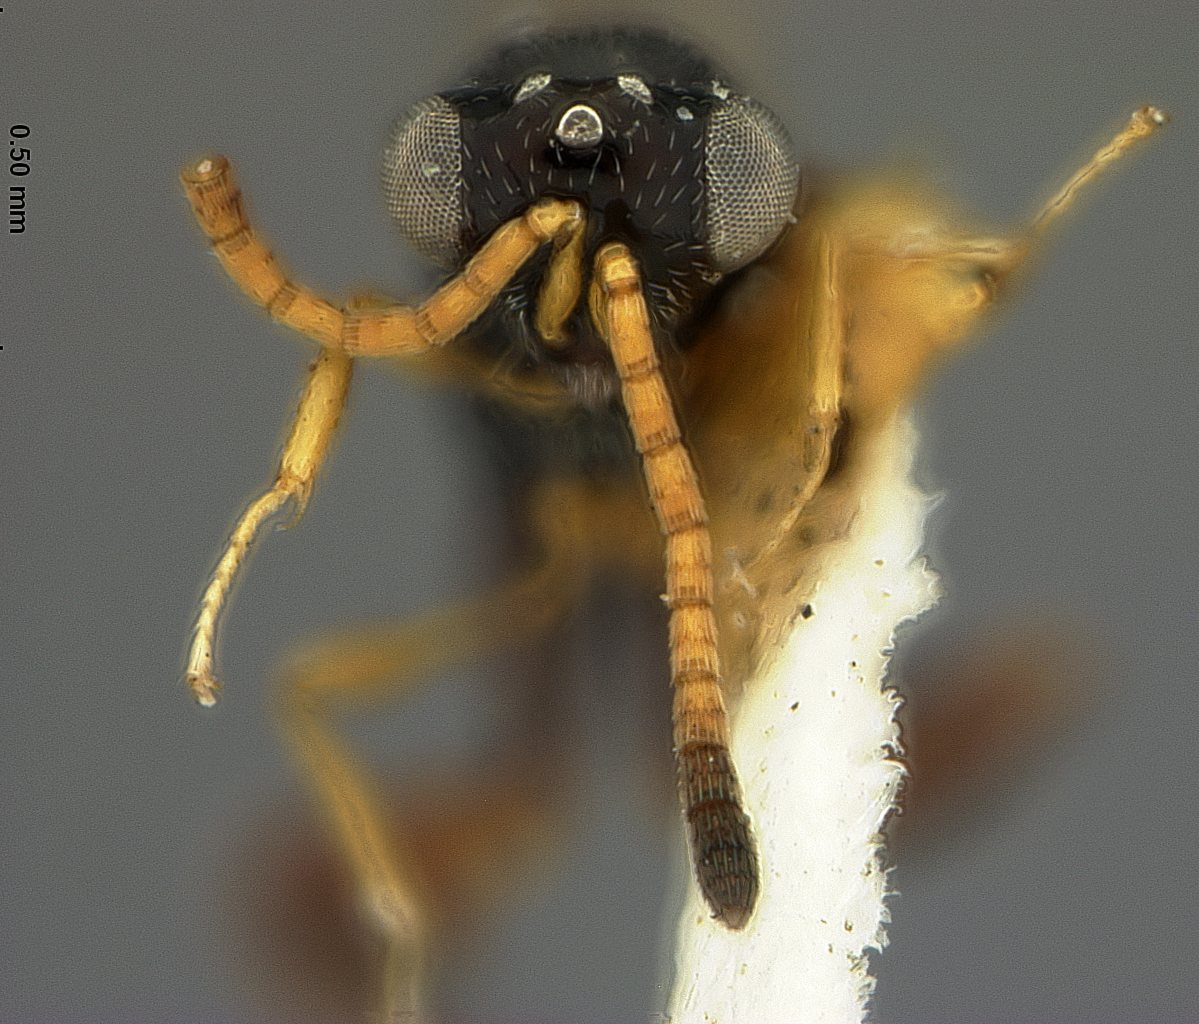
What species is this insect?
Arretocera stantoni
